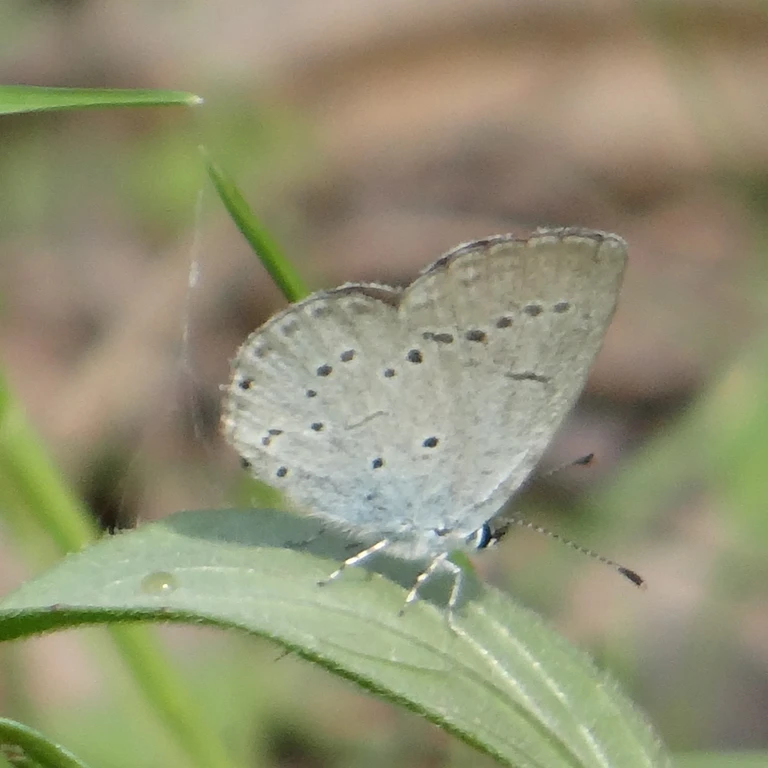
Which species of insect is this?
Cupido minimus
